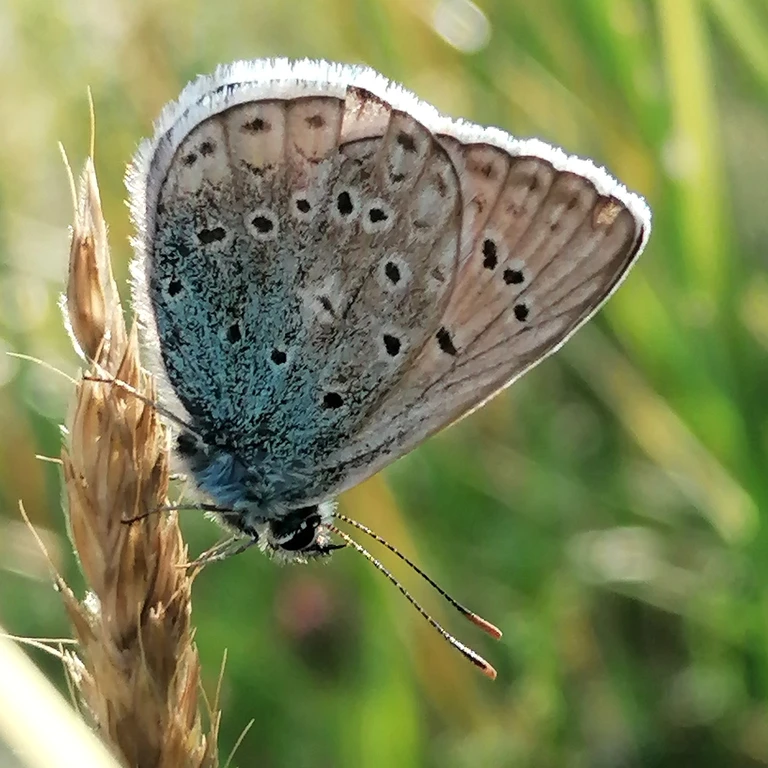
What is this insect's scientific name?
Polyommatus icarus
